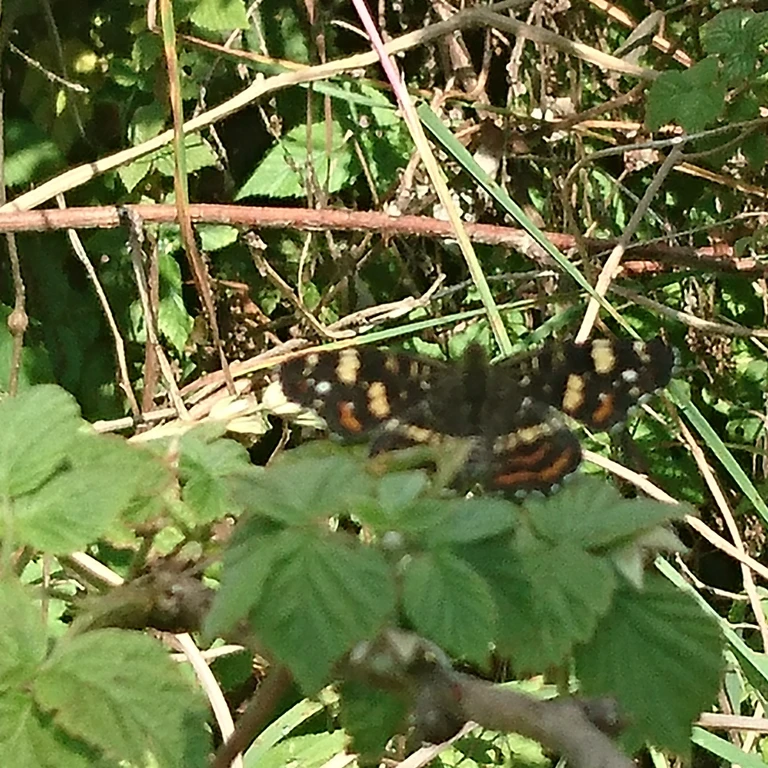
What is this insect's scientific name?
Araschnia levana
